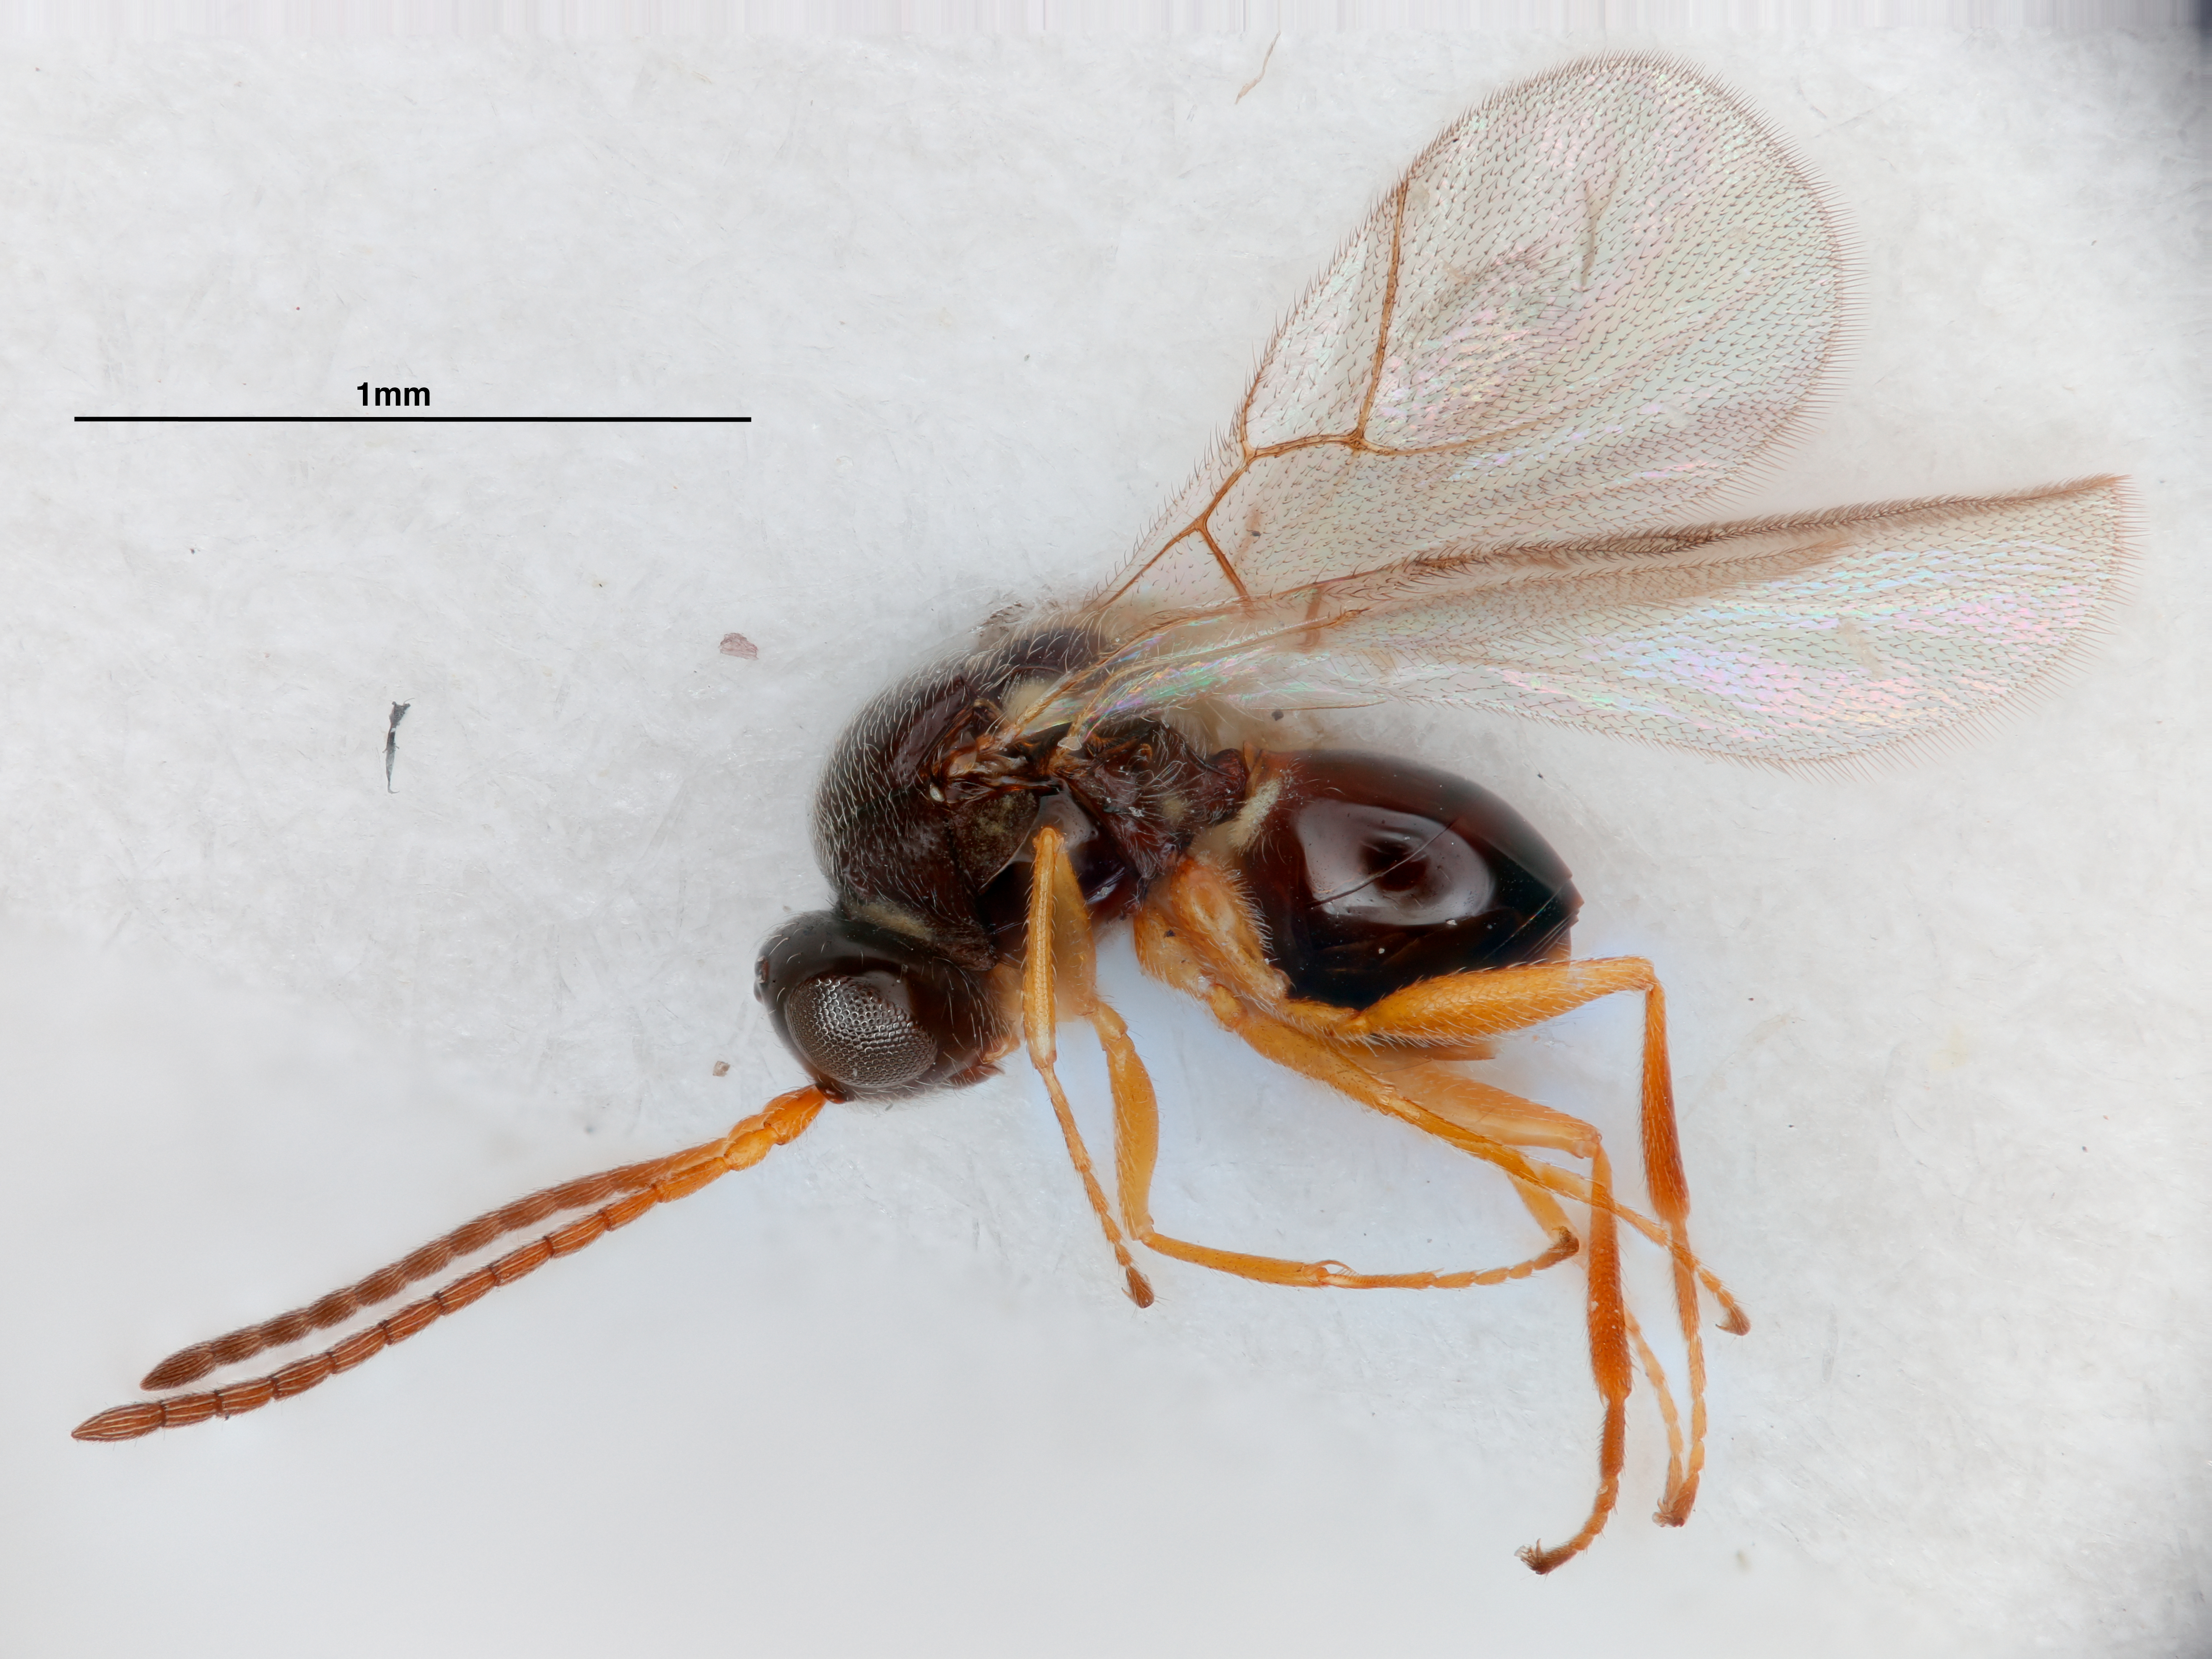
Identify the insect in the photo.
Phaenoglyphis chiangmaiensis
